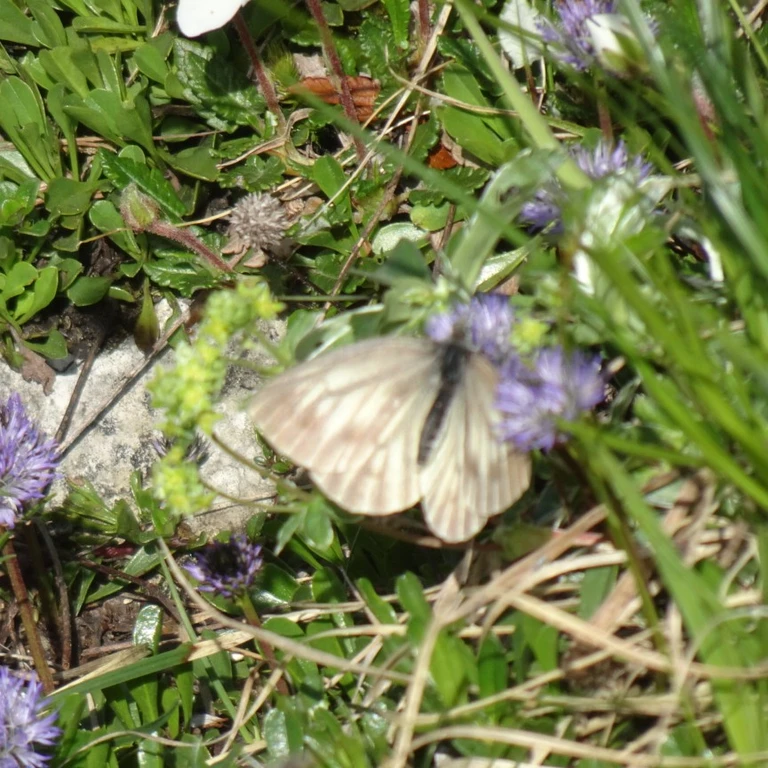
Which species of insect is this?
Pieris bryoniae
